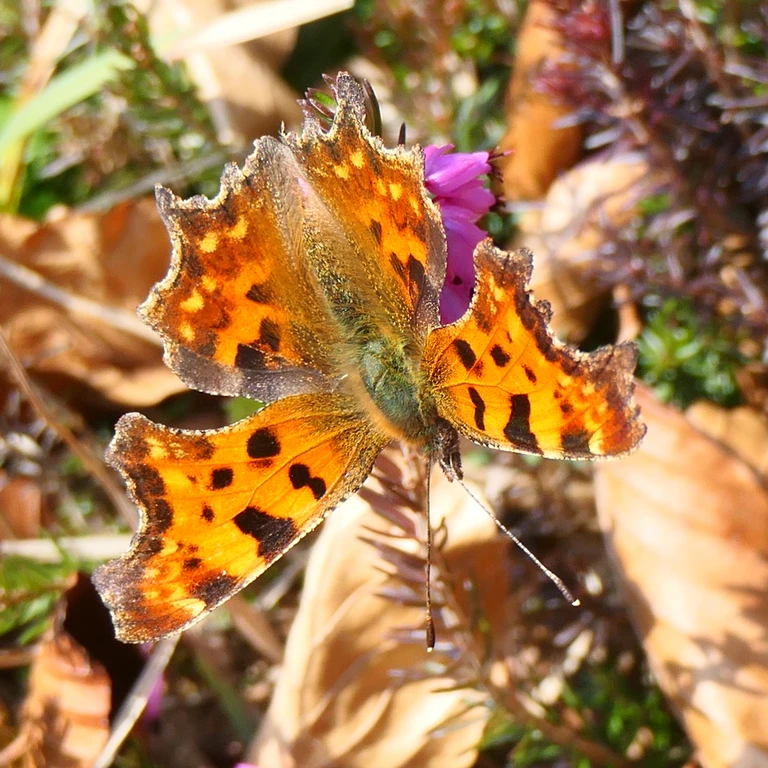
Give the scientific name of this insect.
Polygonia c-album
